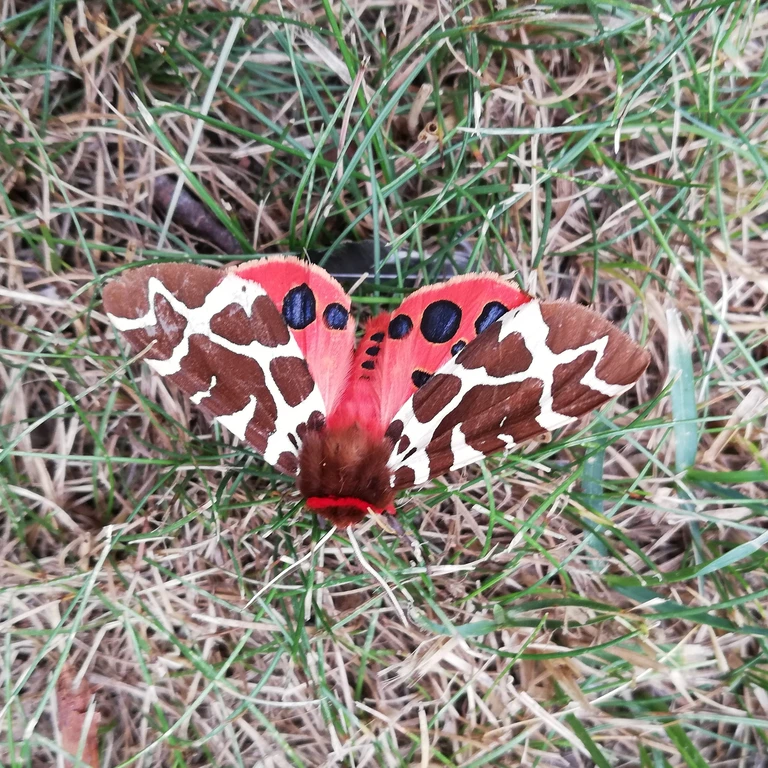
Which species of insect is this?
Arctia caja
